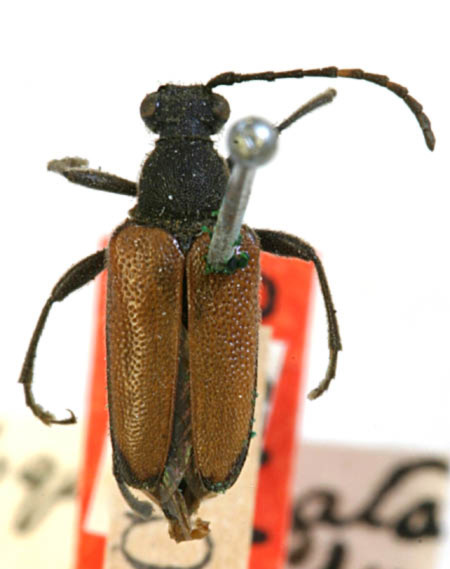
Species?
Brachyleptura circumdata (also Brachyleptura subquadrata)
